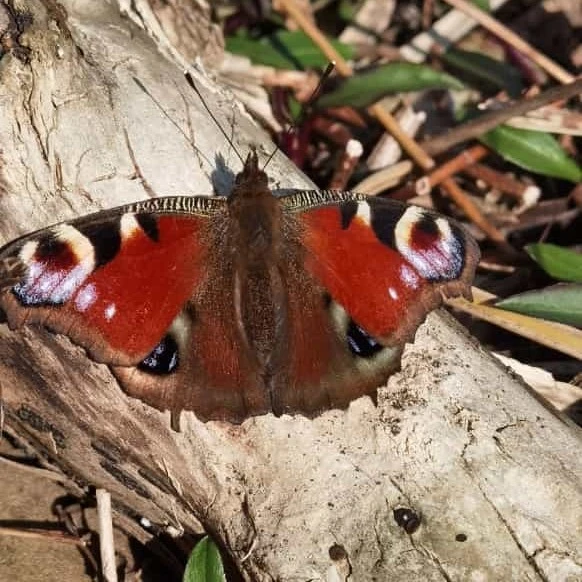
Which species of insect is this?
Aglais io
